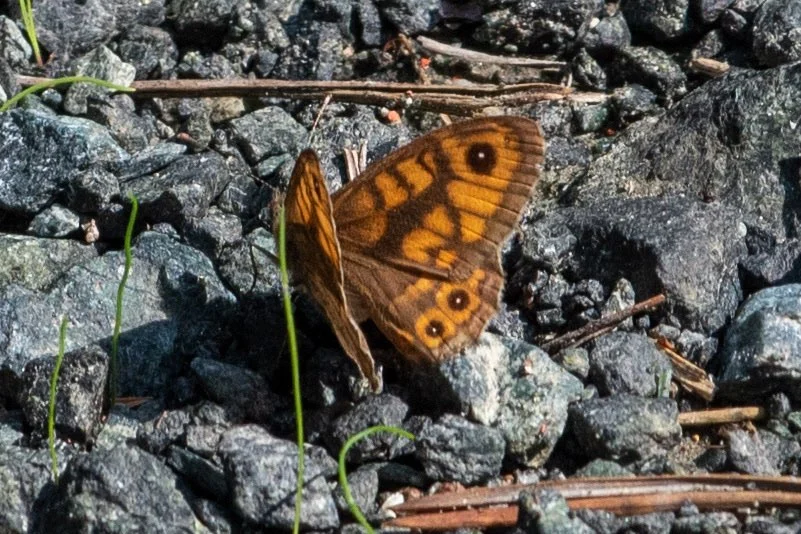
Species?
Lasiommata megera (also Pararge megera)
